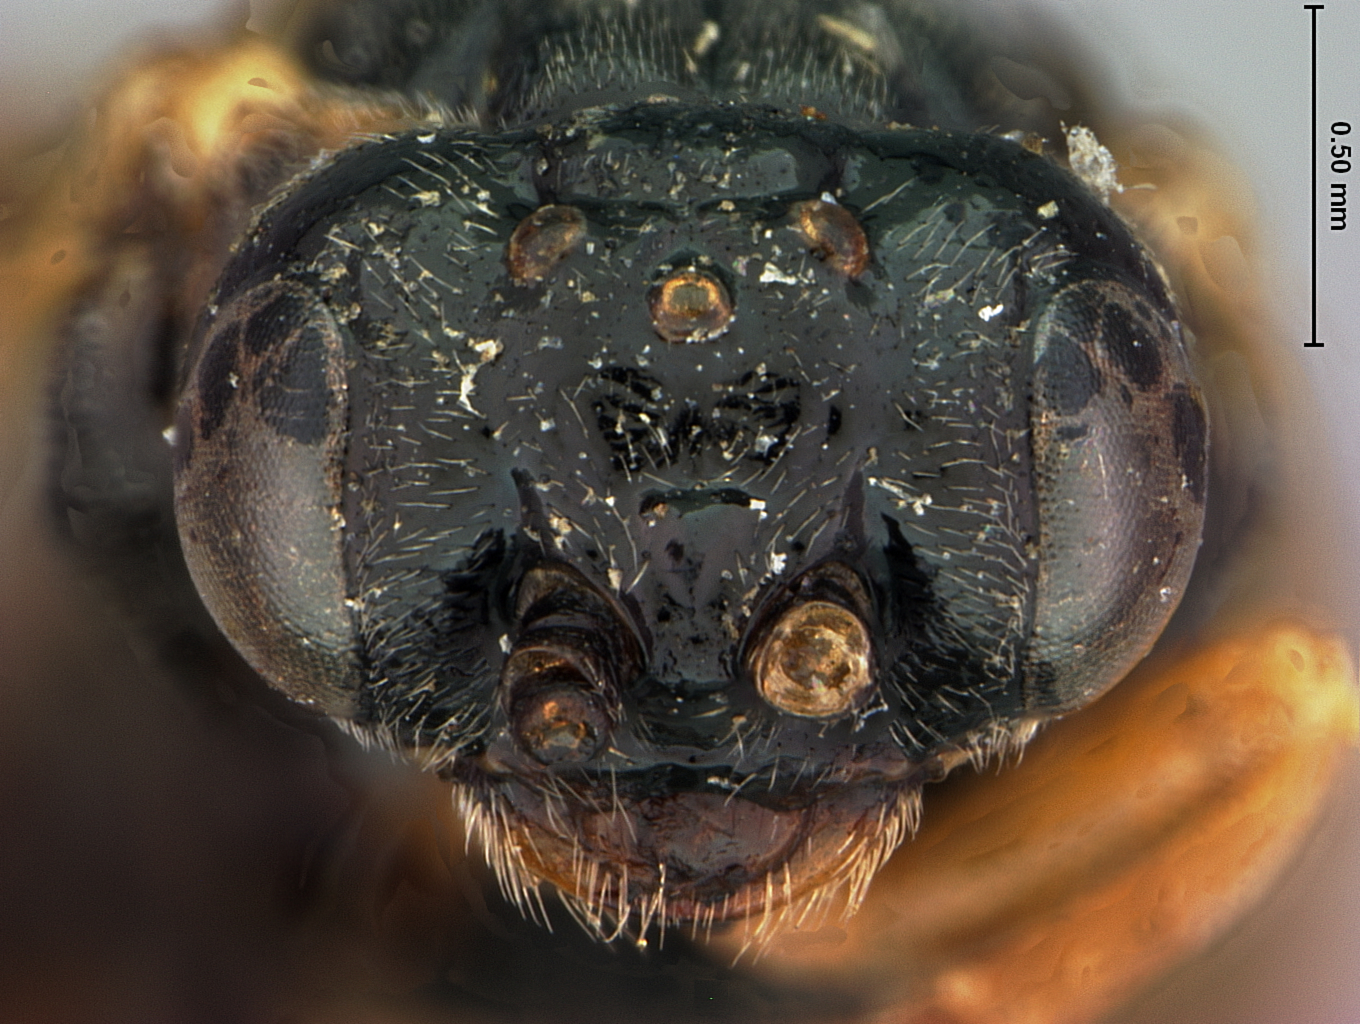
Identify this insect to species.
Platycampus laricivorus
